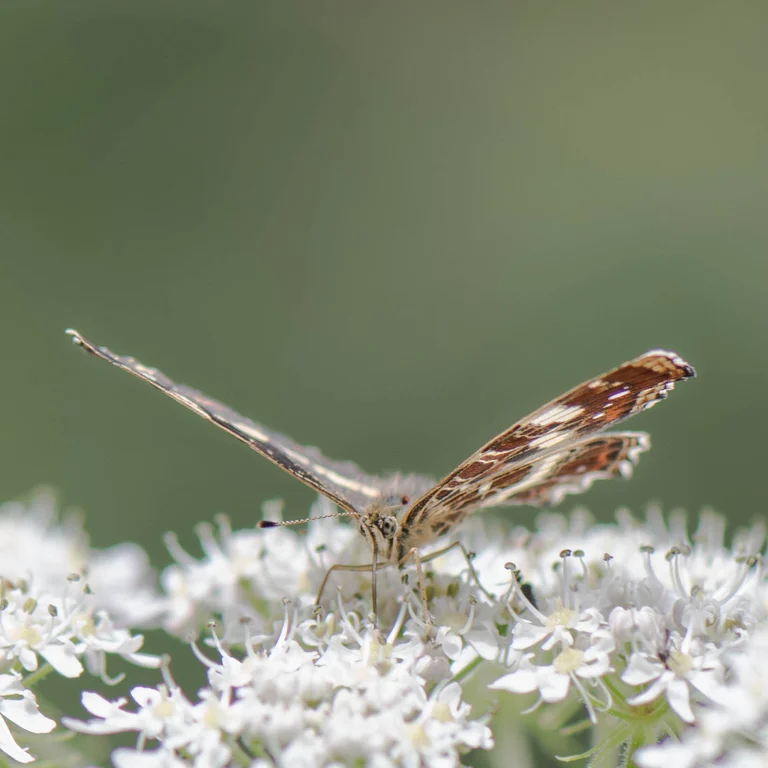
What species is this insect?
Araschnia levana
